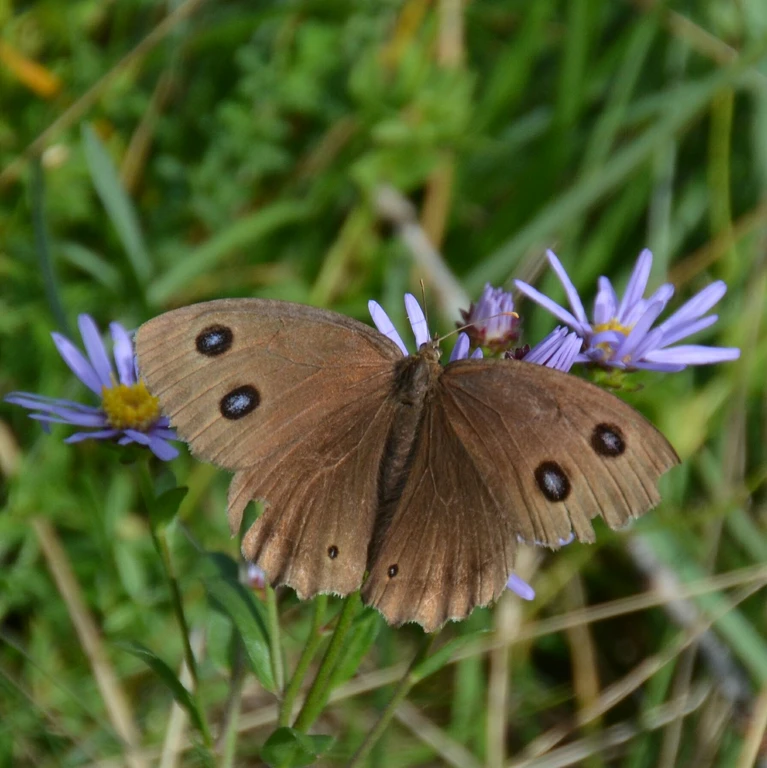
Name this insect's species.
Minois dryas
